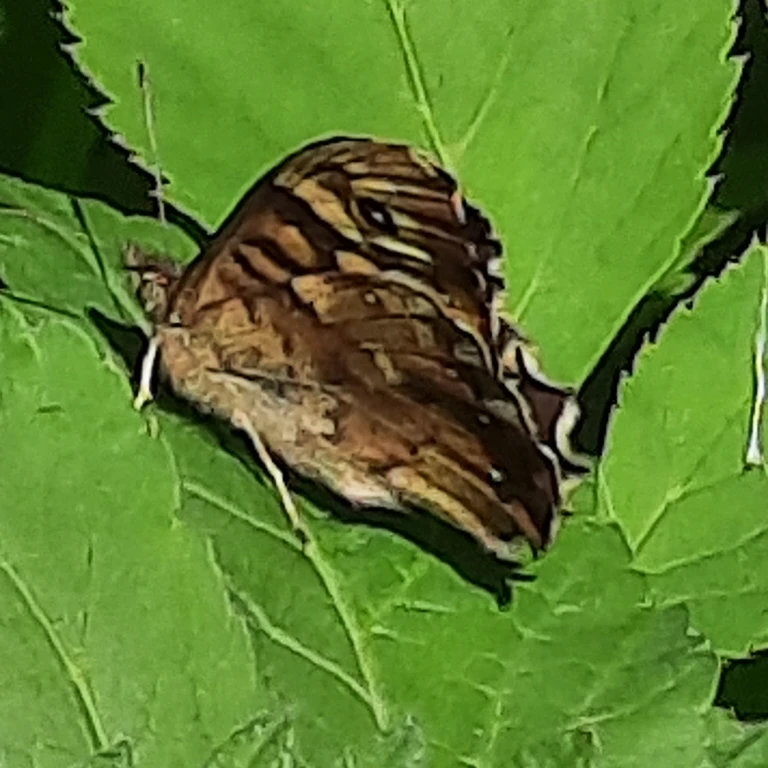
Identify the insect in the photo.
Pararge aegeria
